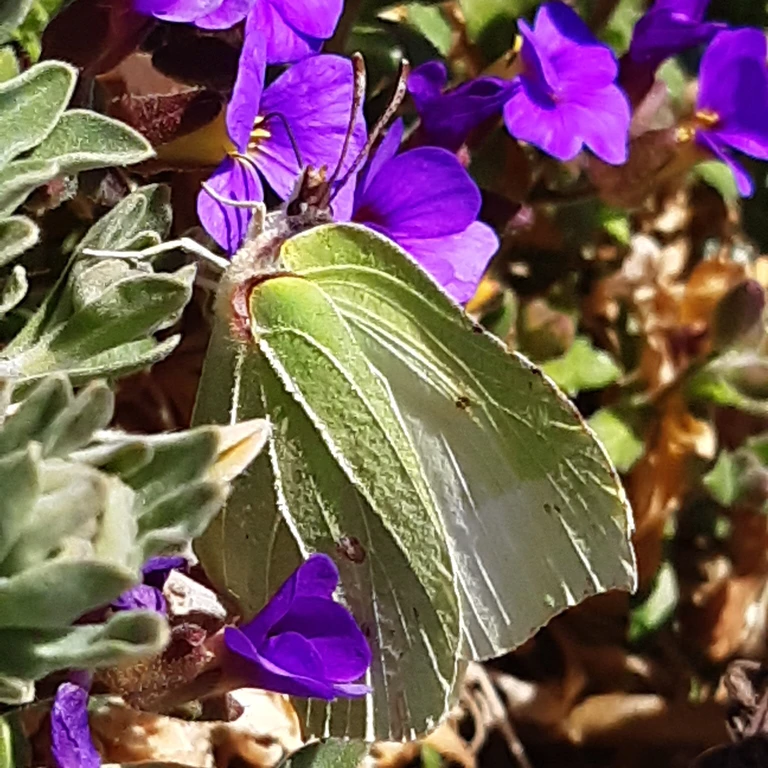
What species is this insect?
Gonepteryx rhamni
